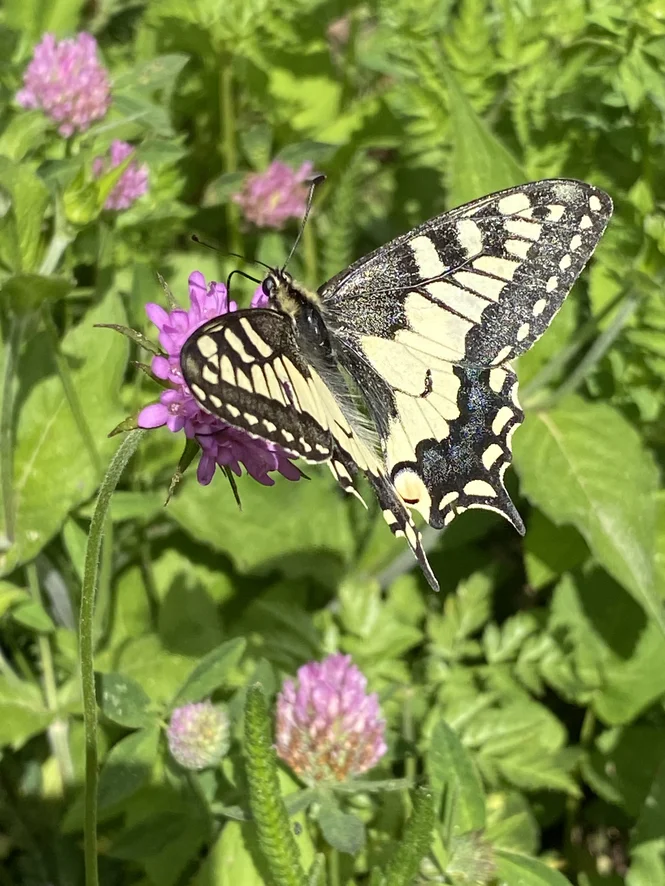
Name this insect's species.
Papilio machaon
